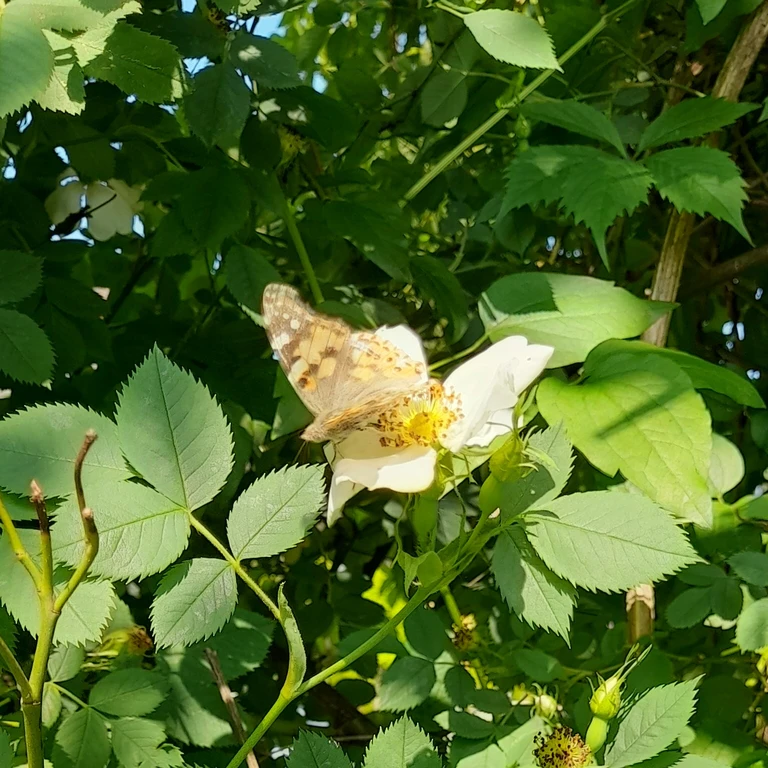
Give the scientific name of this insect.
Vanessa cardui
